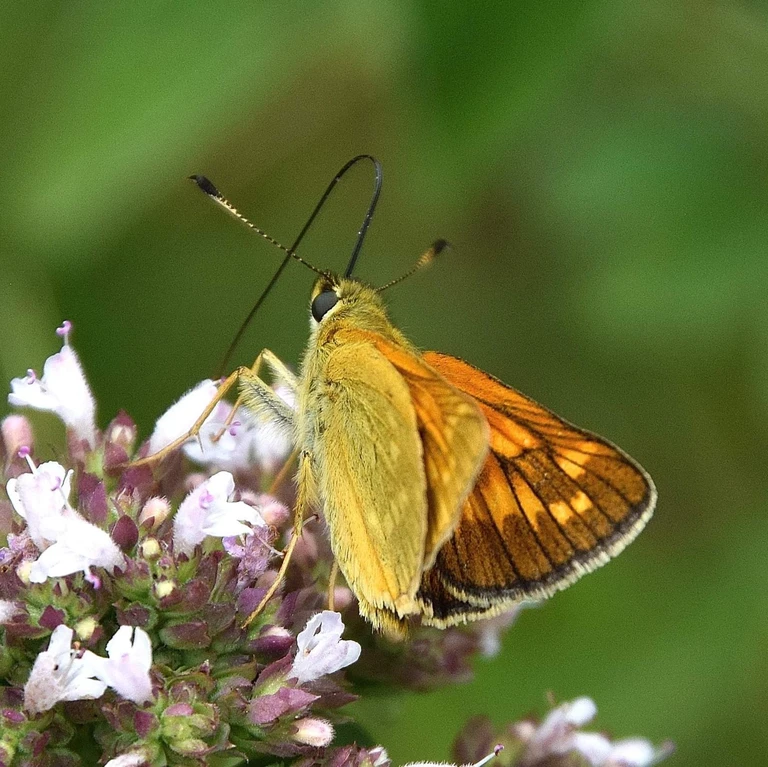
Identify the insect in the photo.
Ochlodes sylvanus (also Ochlodes venata)
